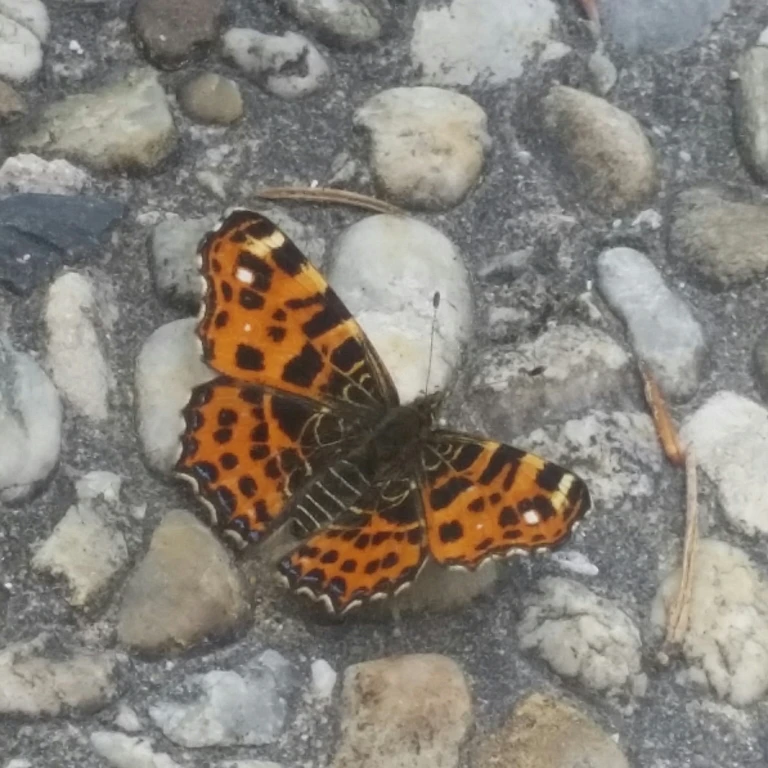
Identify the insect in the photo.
Araschnia levana
